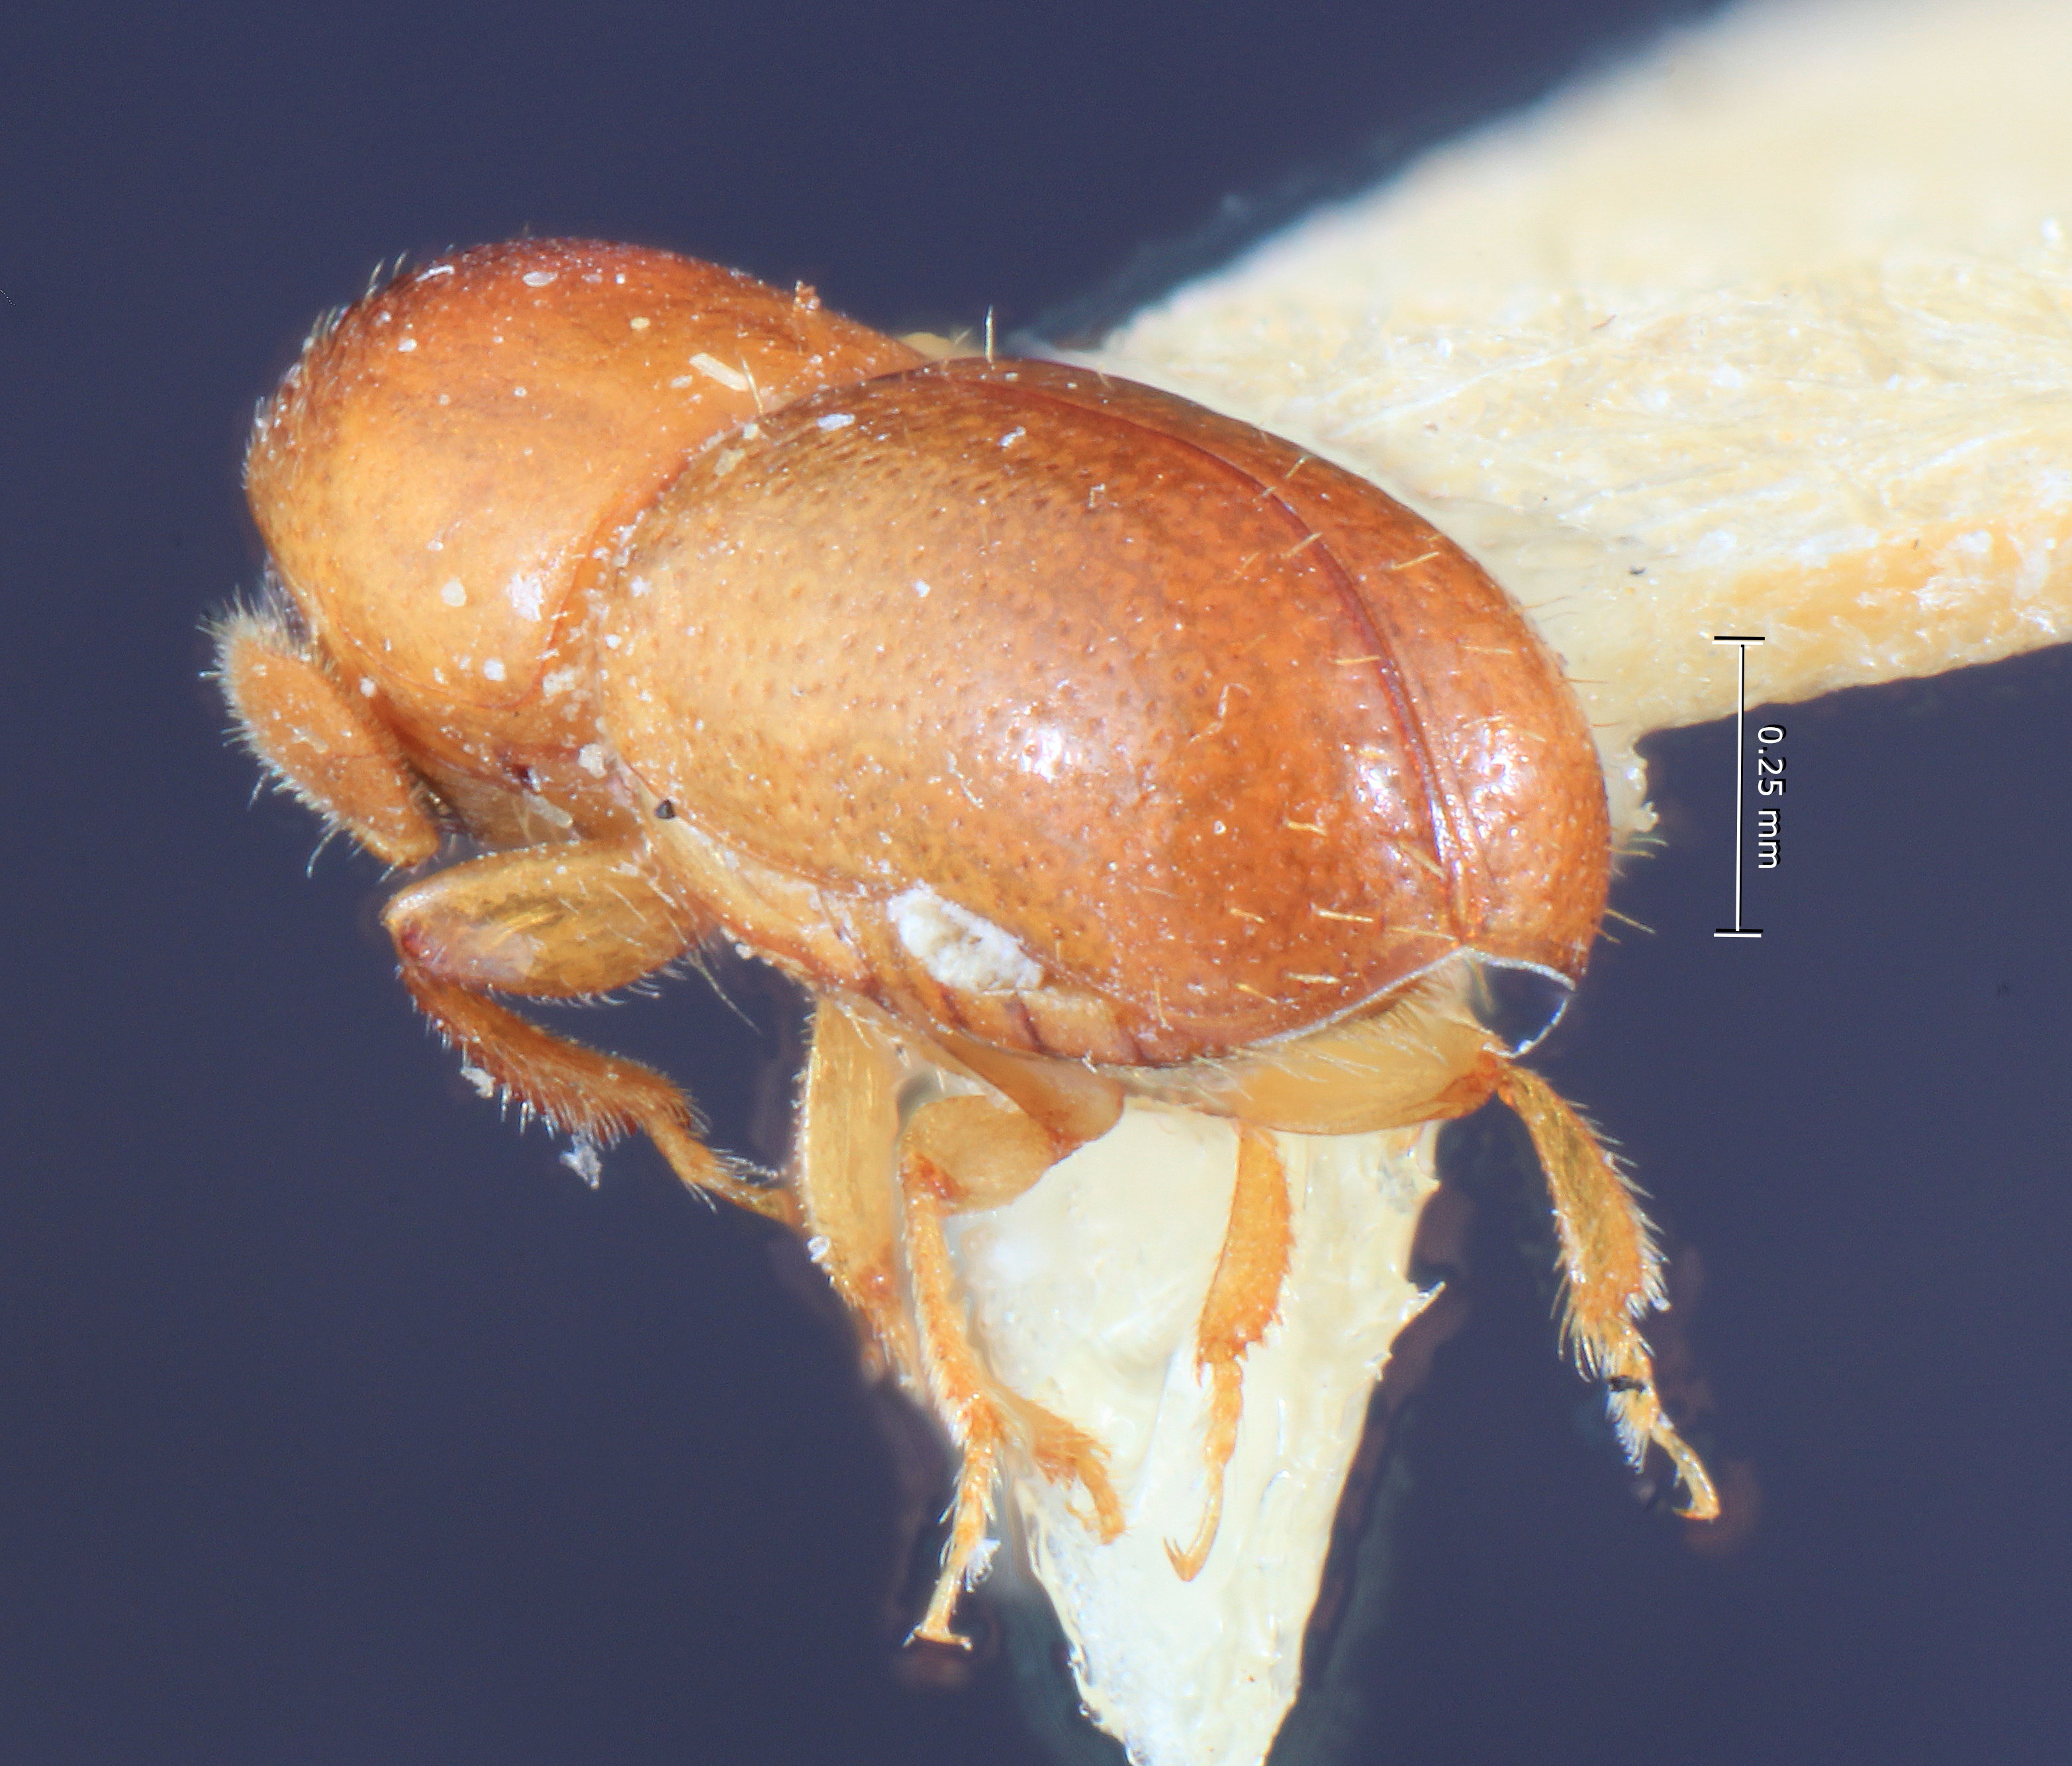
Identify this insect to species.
Corthylocurus debilis
